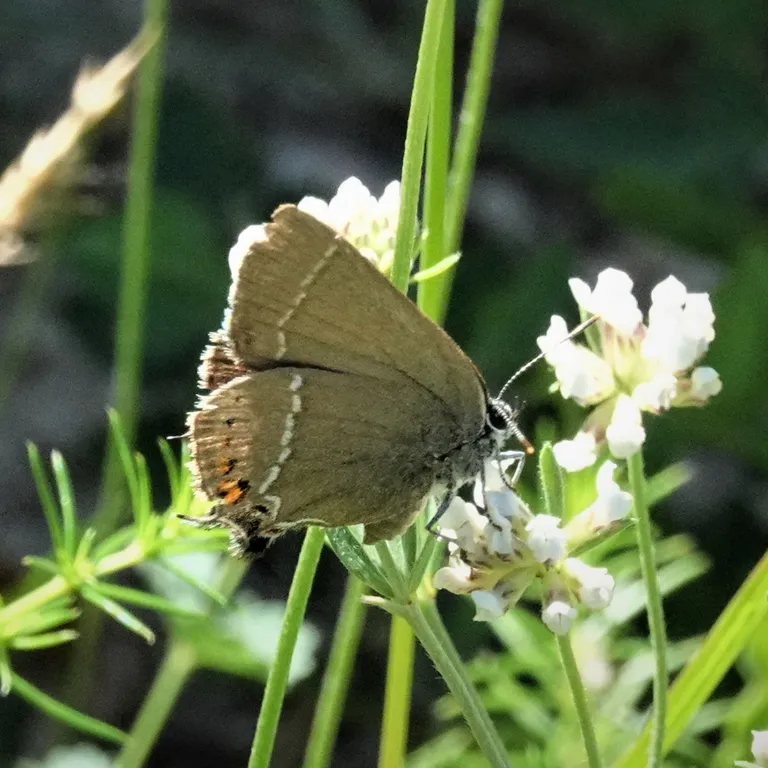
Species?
Satyrium spini (also Tuttiola spini)
